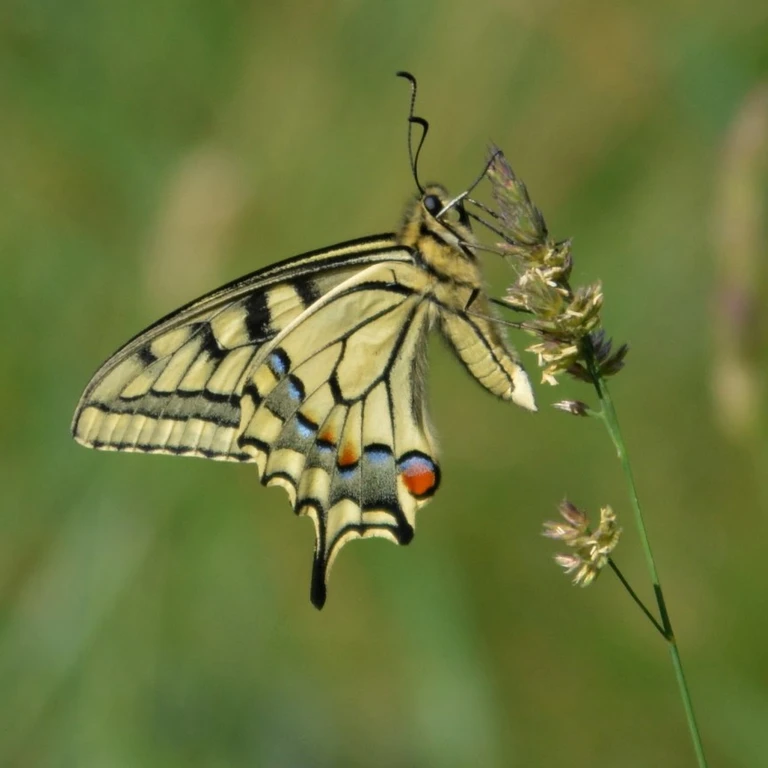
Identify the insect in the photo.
Papilio machaon
